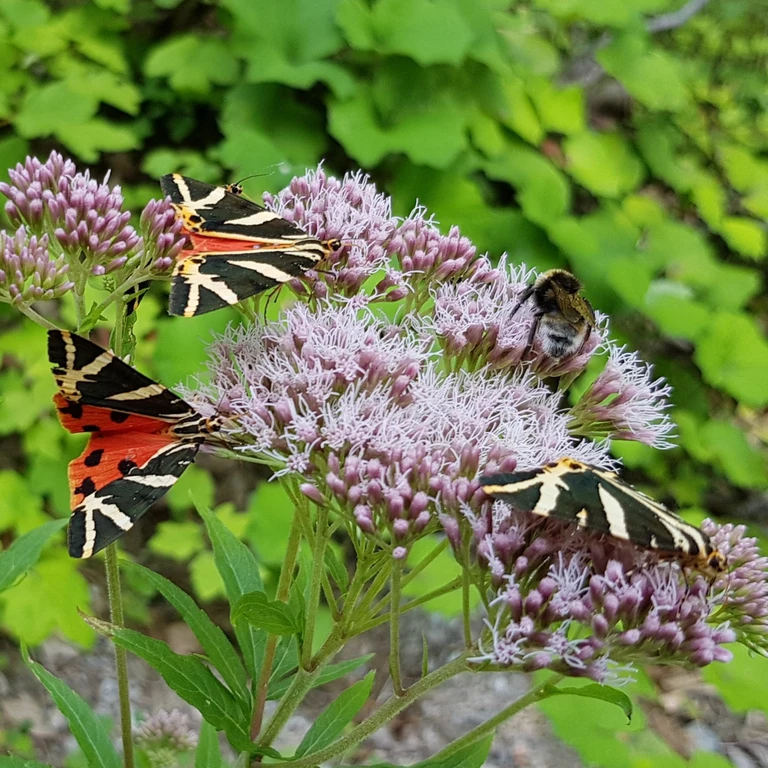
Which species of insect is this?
Euplagia quadripunctaria
